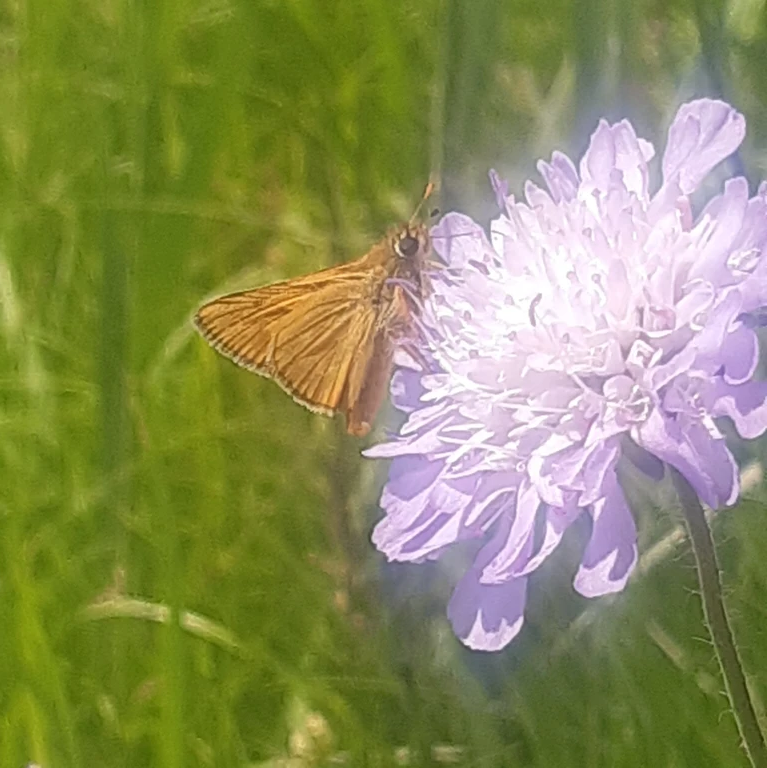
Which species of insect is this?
Ochlodes sylvanus (also Ochlodes venata)
